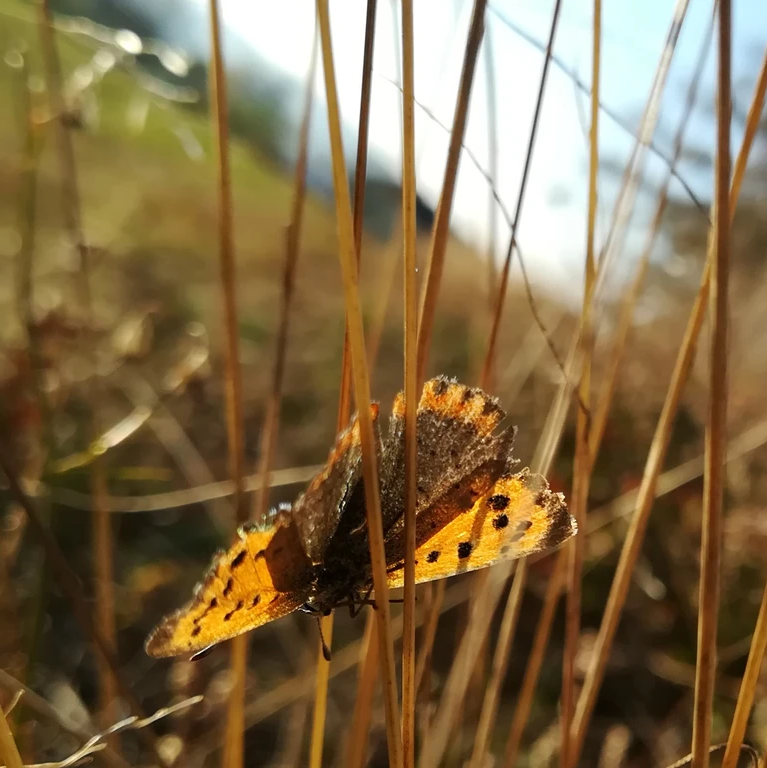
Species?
Lycaena phlaeas
